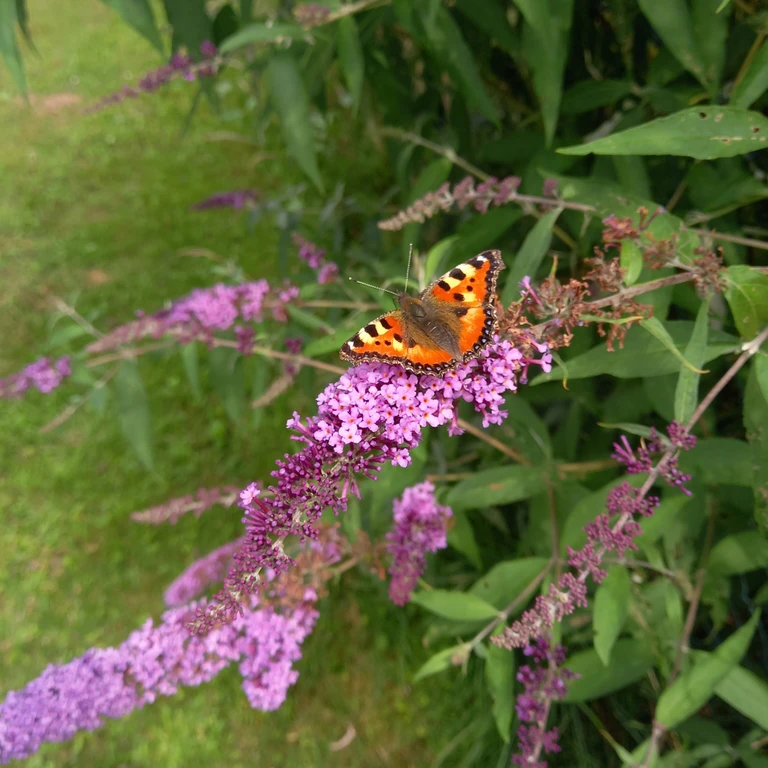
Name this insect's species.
Aglais urticae
